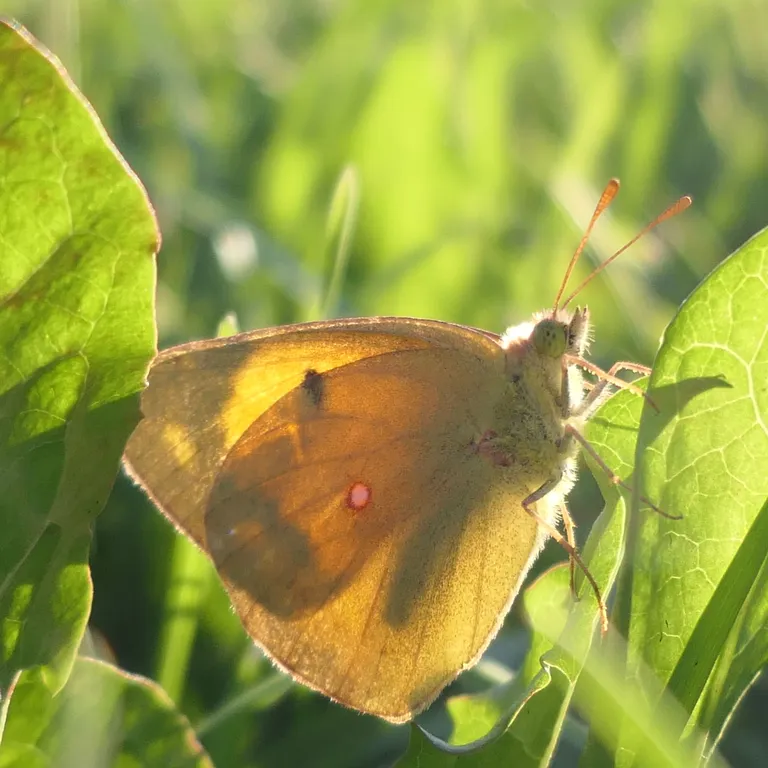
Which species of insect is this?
Colias croceus
